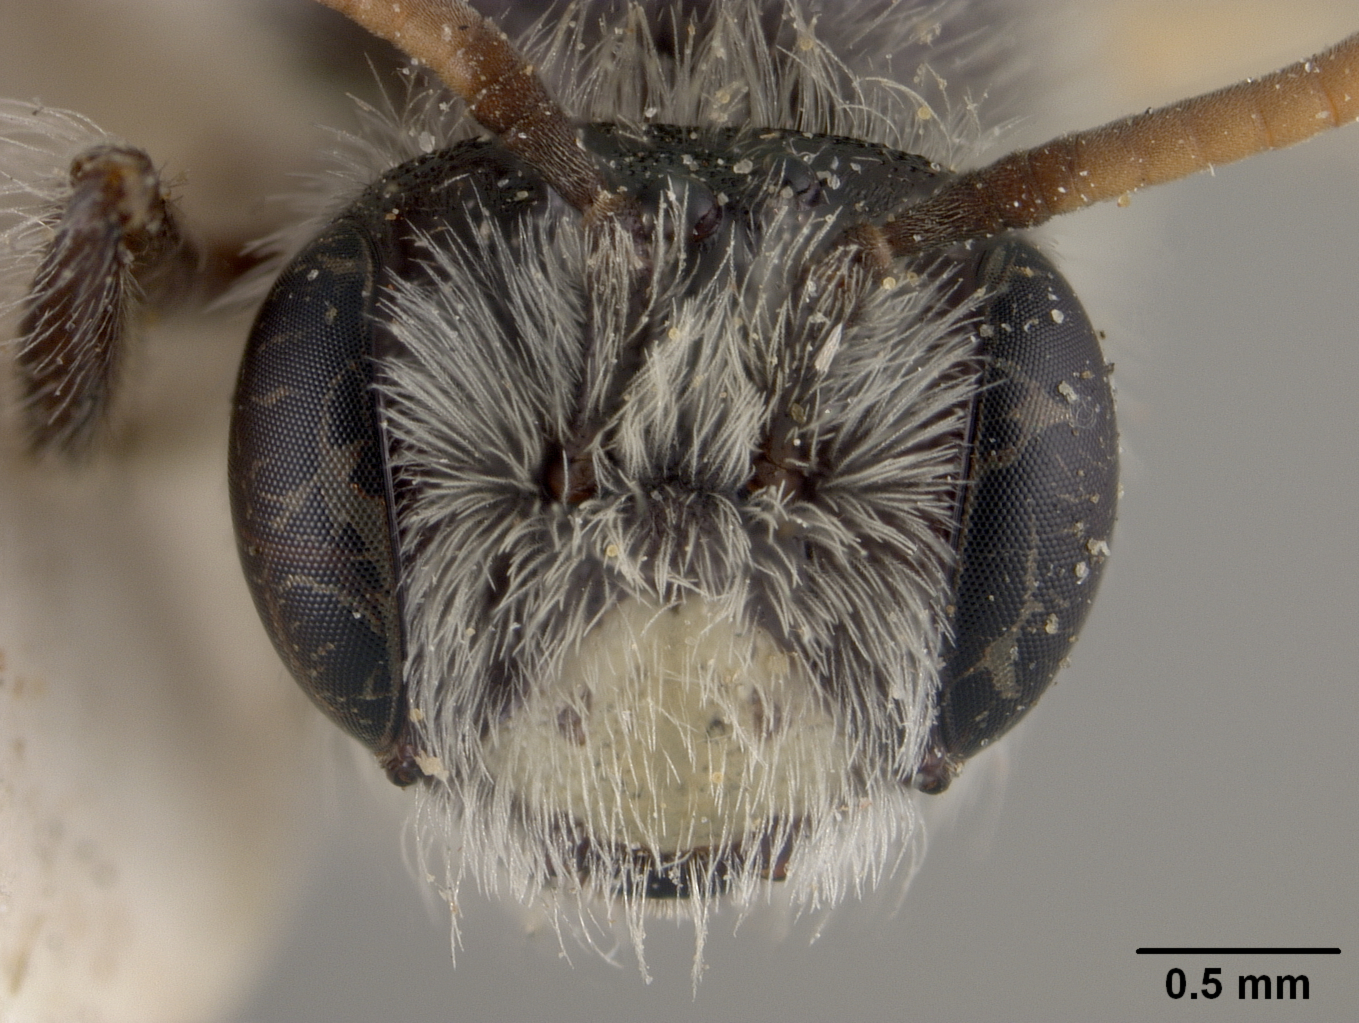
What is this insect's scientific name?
Andrena comberiana
